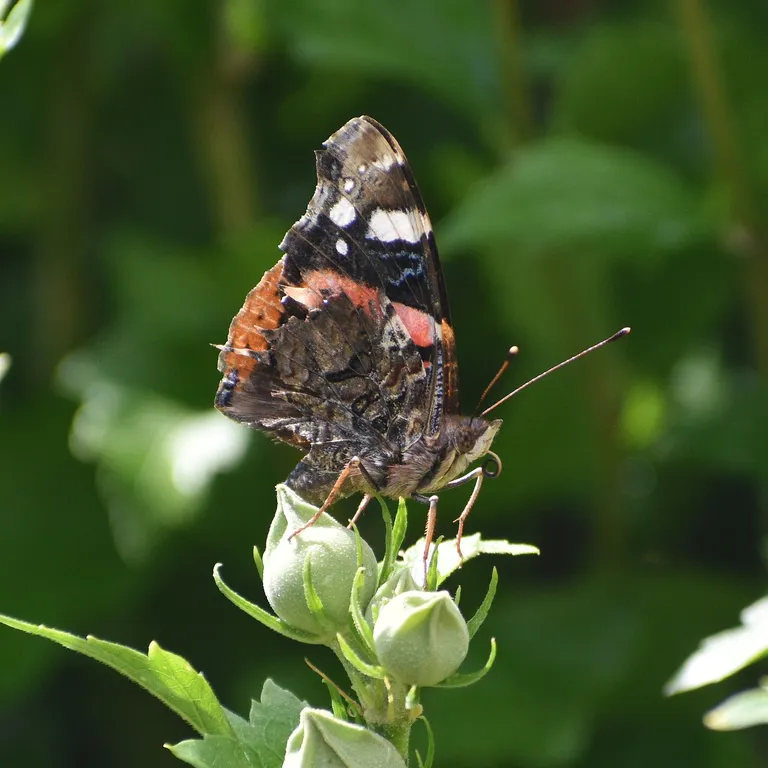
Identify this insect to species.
Vanessa atalanta
